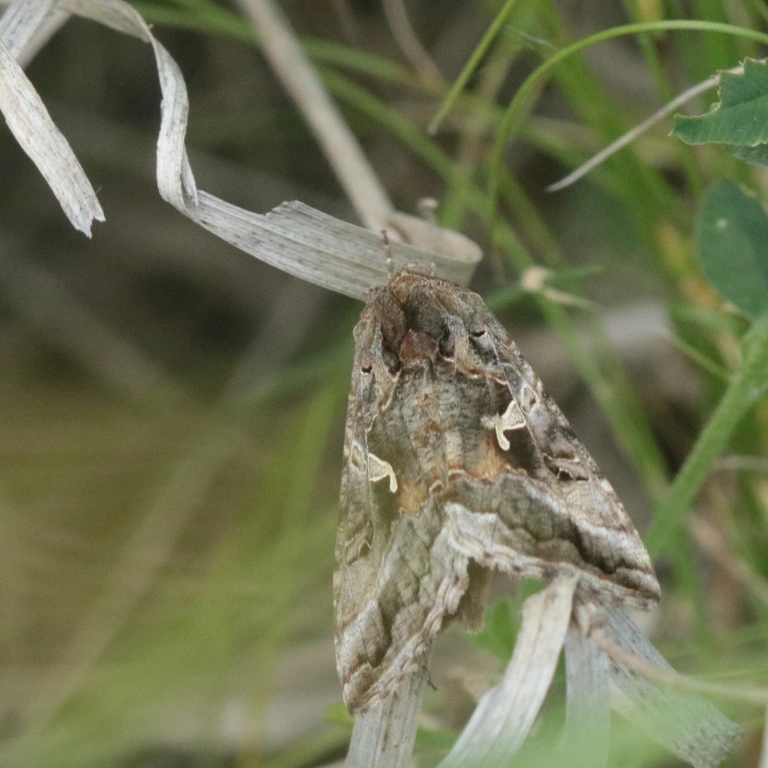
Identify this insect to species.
Autographa gamma
